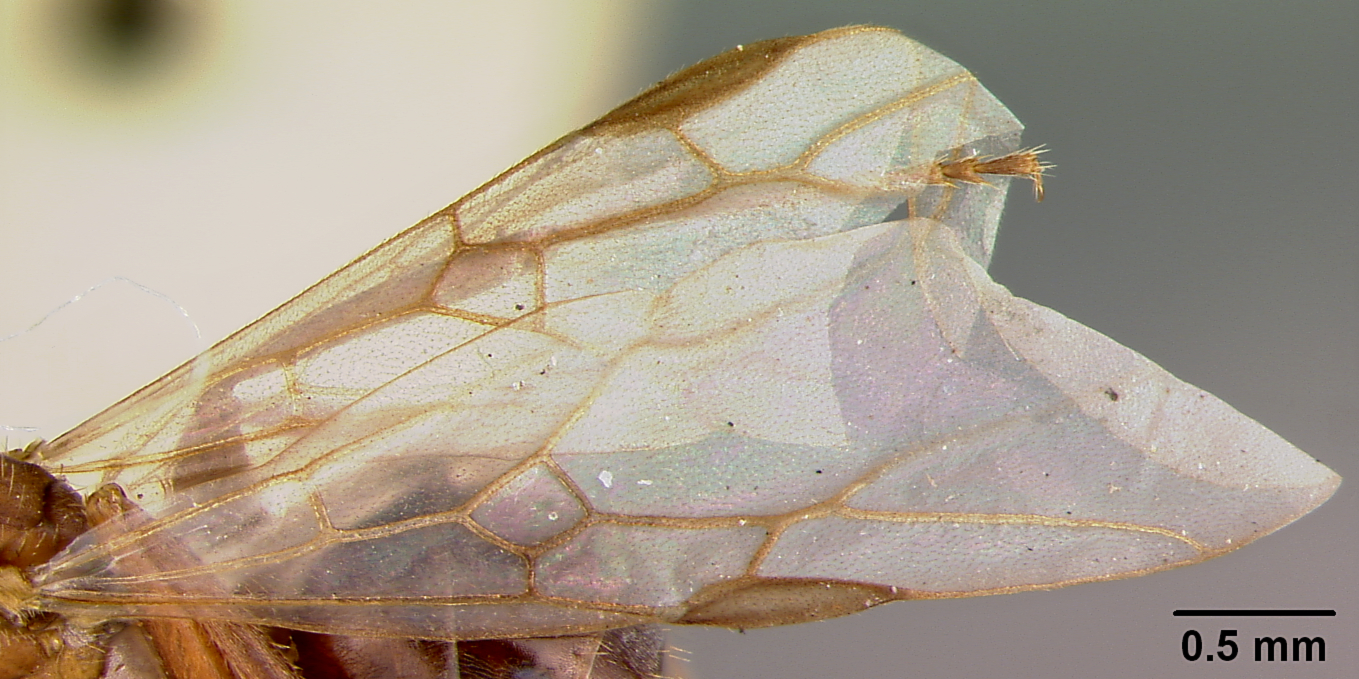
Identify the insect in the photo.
Formica microgyna
